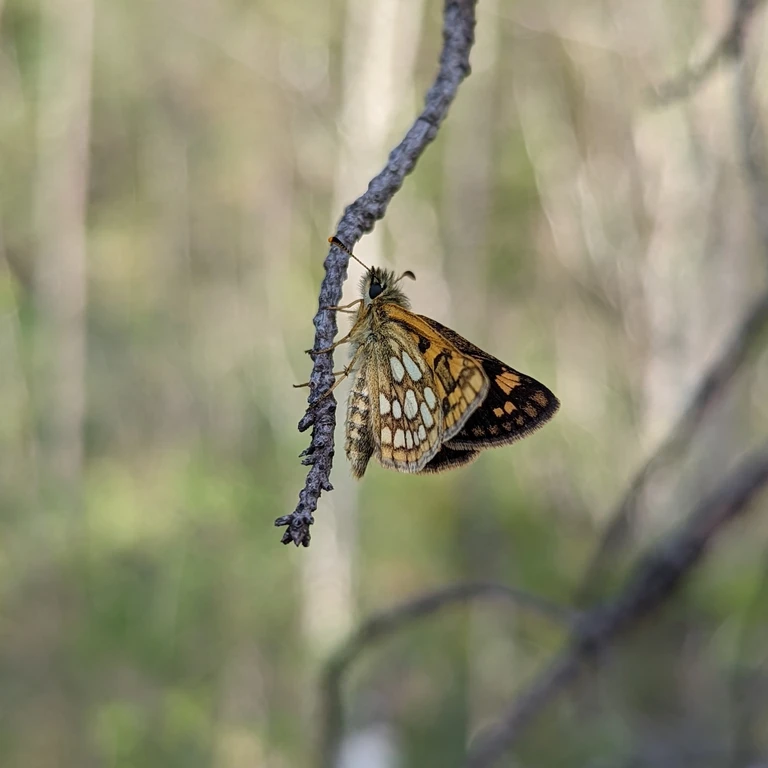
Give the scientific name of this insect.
Carterocephalus palaemon
